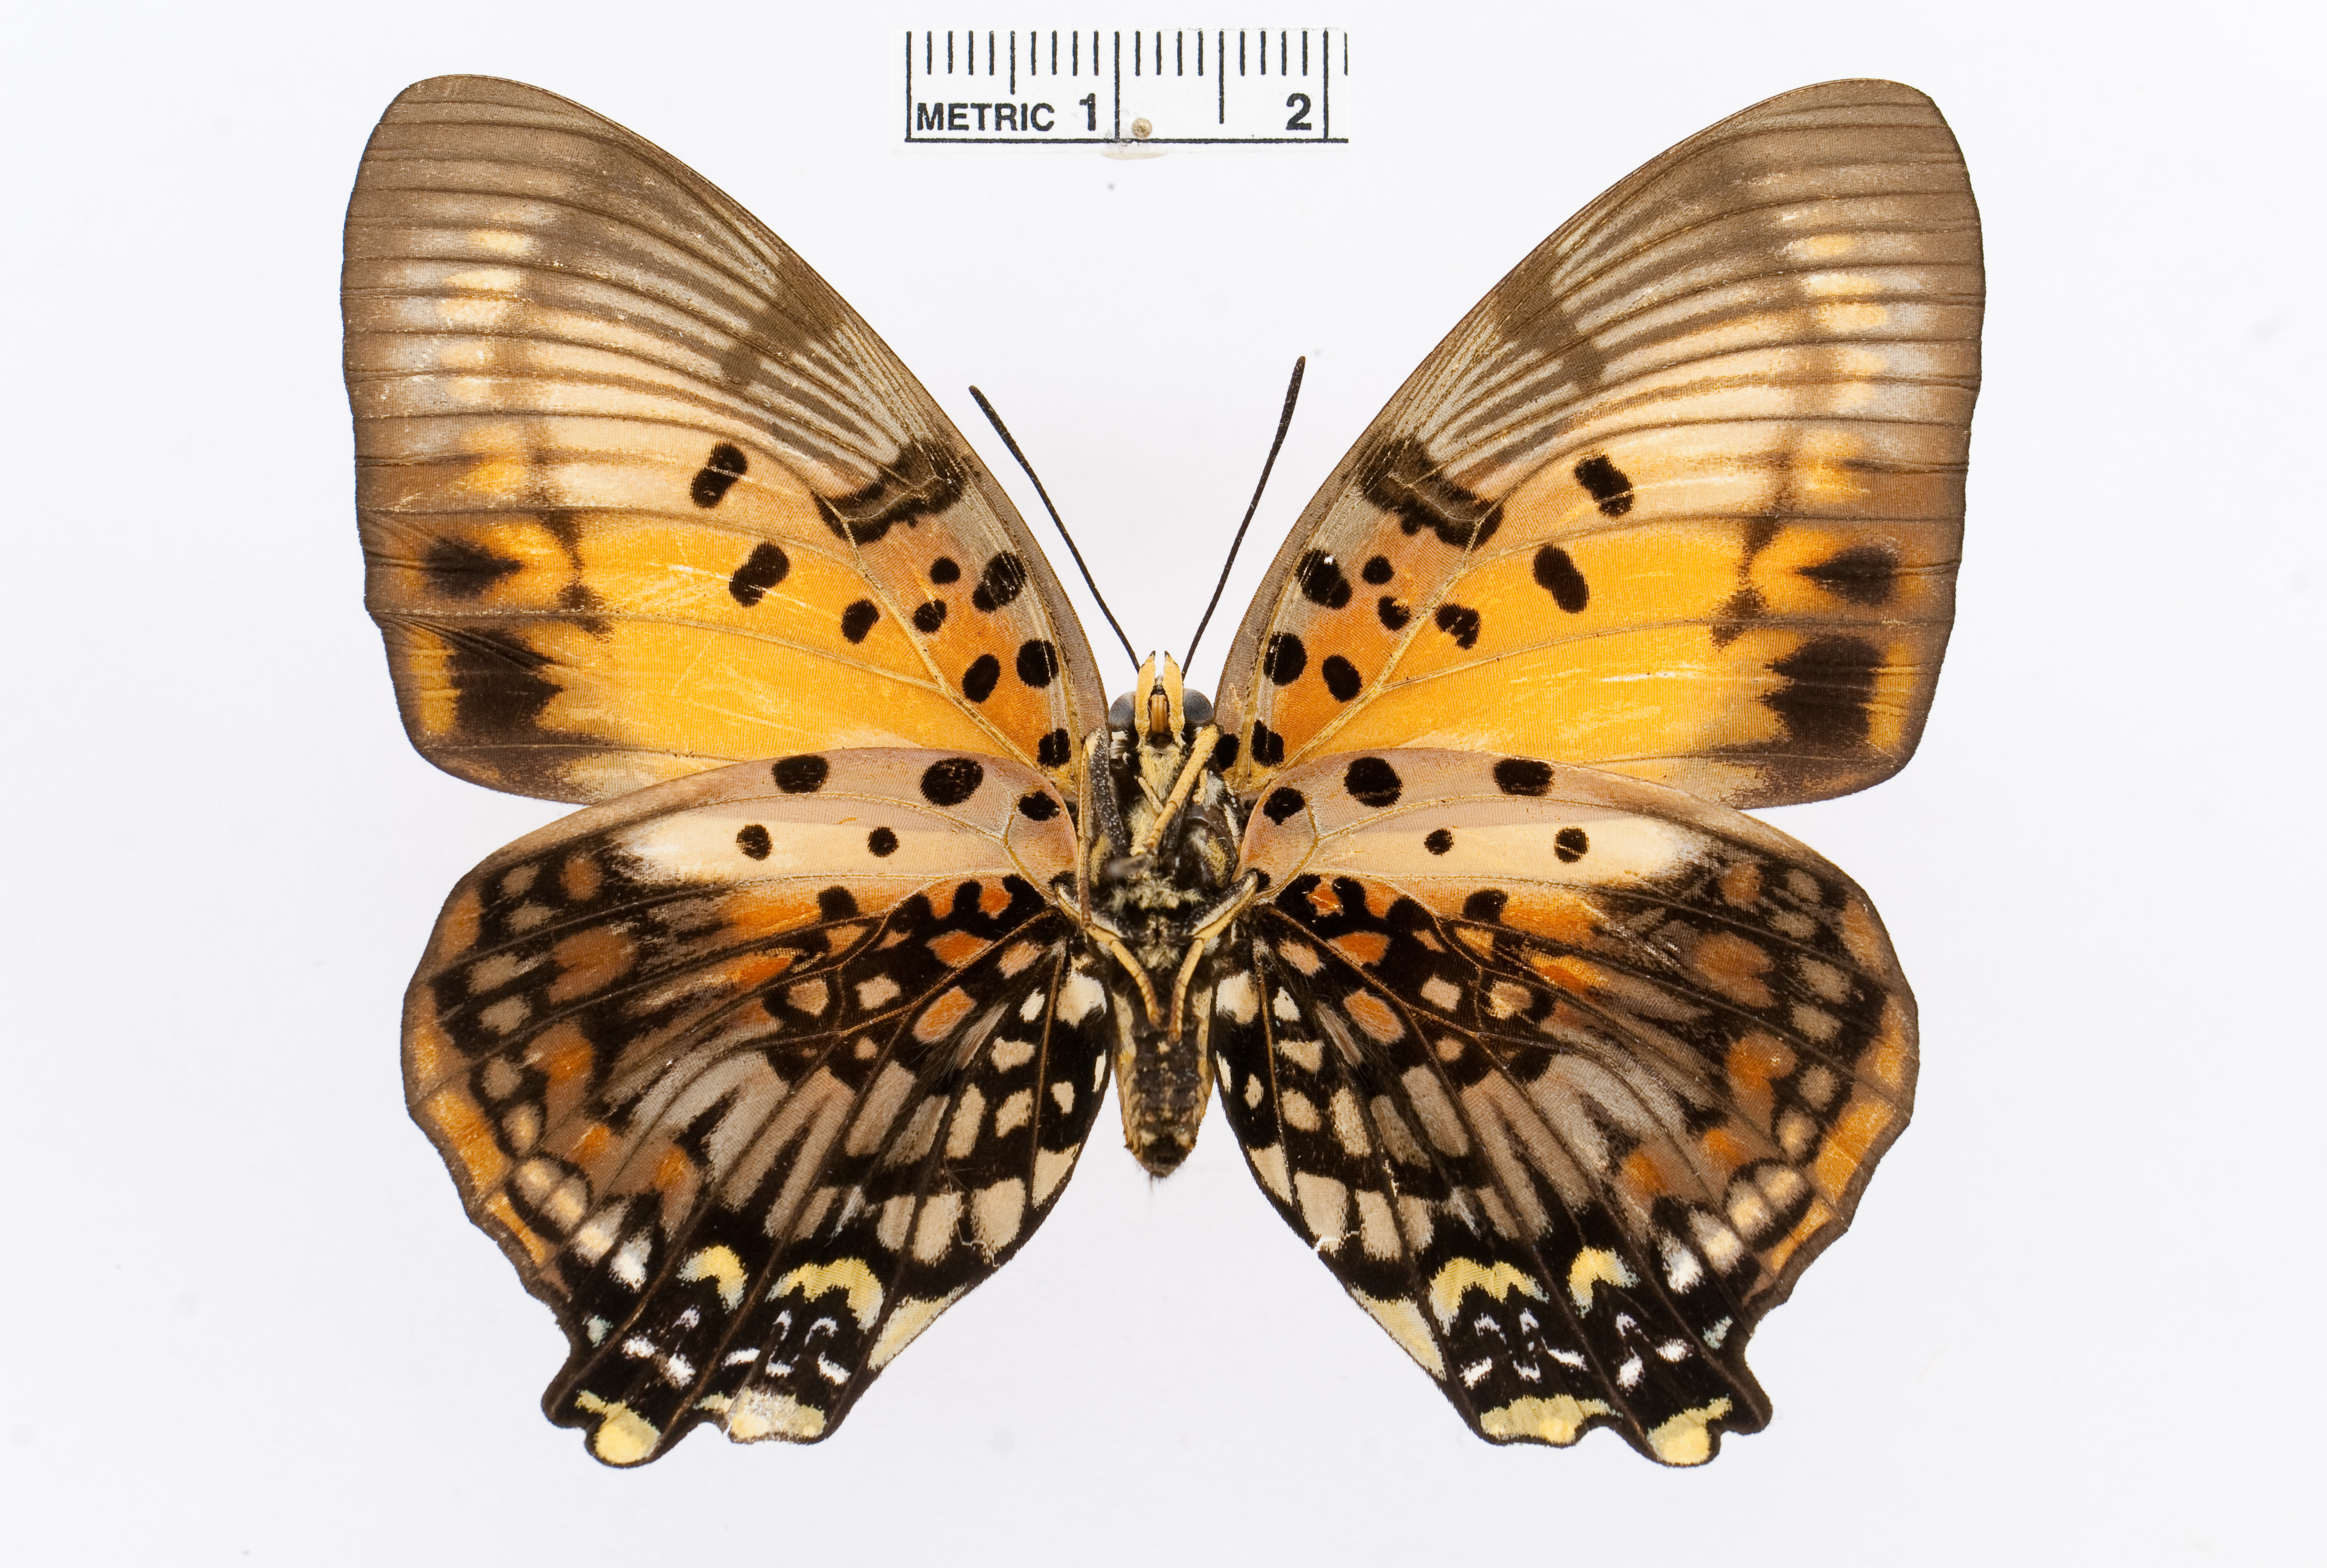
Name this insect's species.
Charaxes zingha
